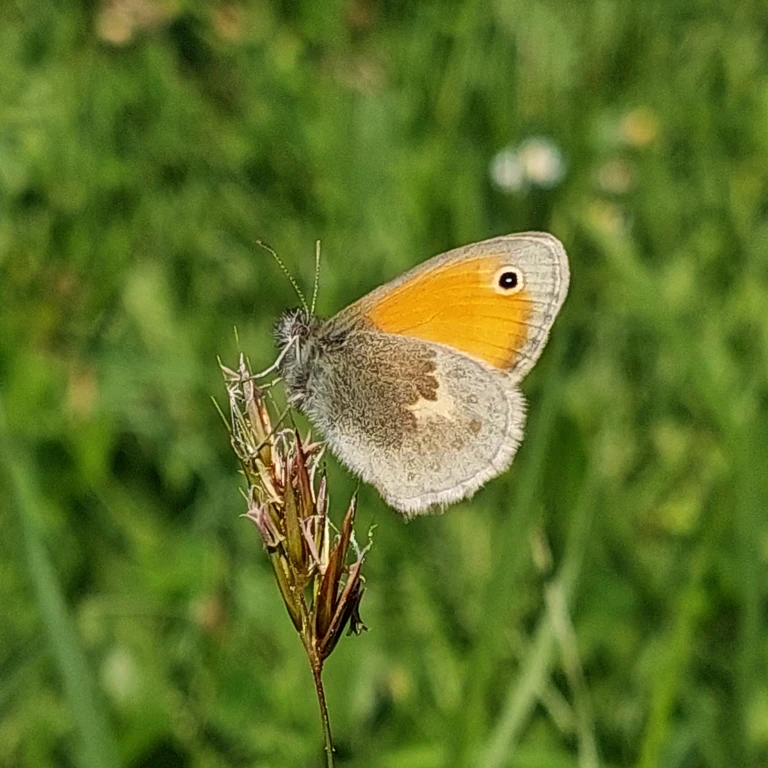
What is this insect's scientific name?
Coenonympha pamphilus
